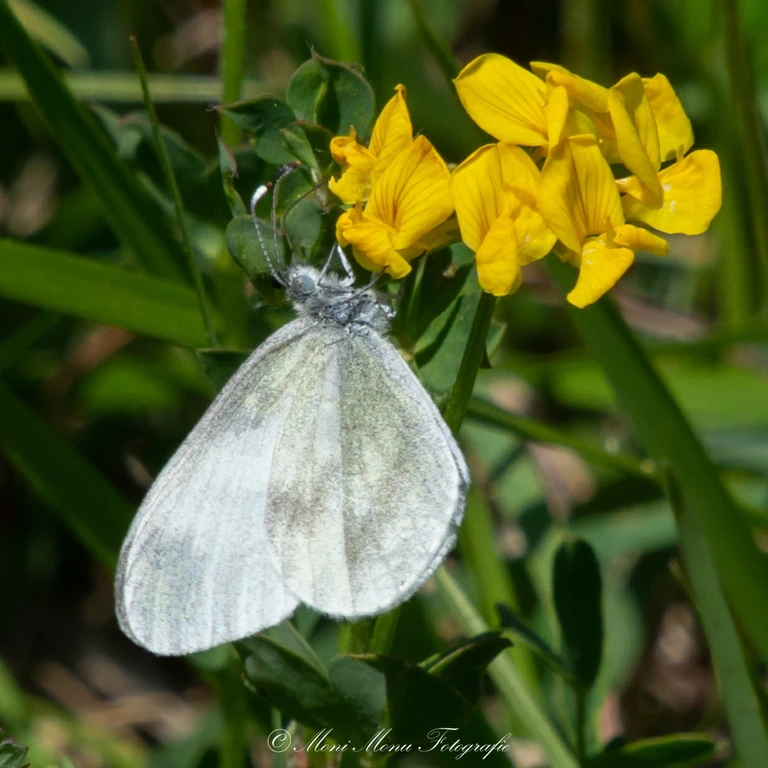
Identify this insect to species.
Leptidea sinapis/juvernica
